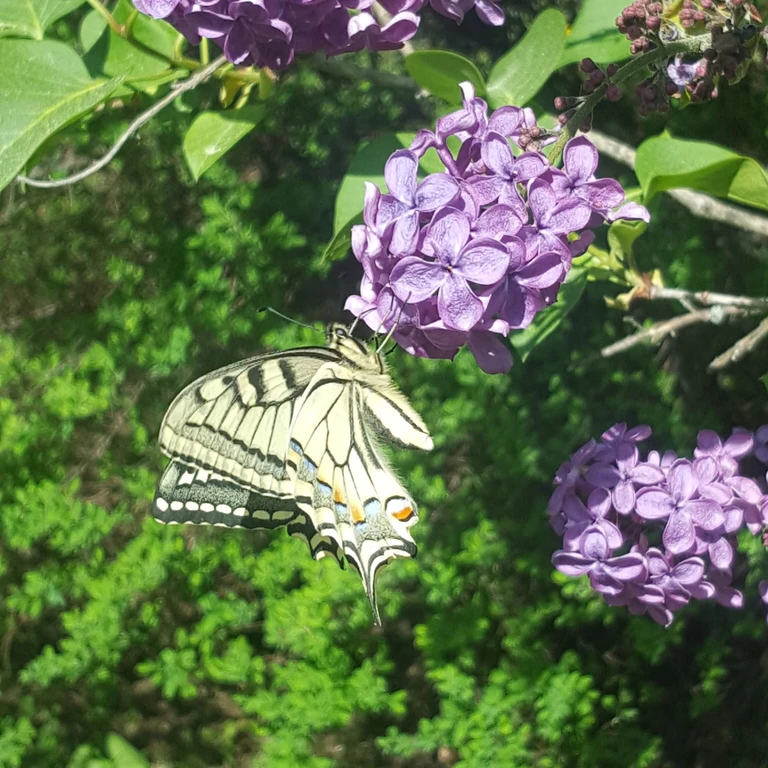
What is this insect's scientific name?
Papilio machaon
